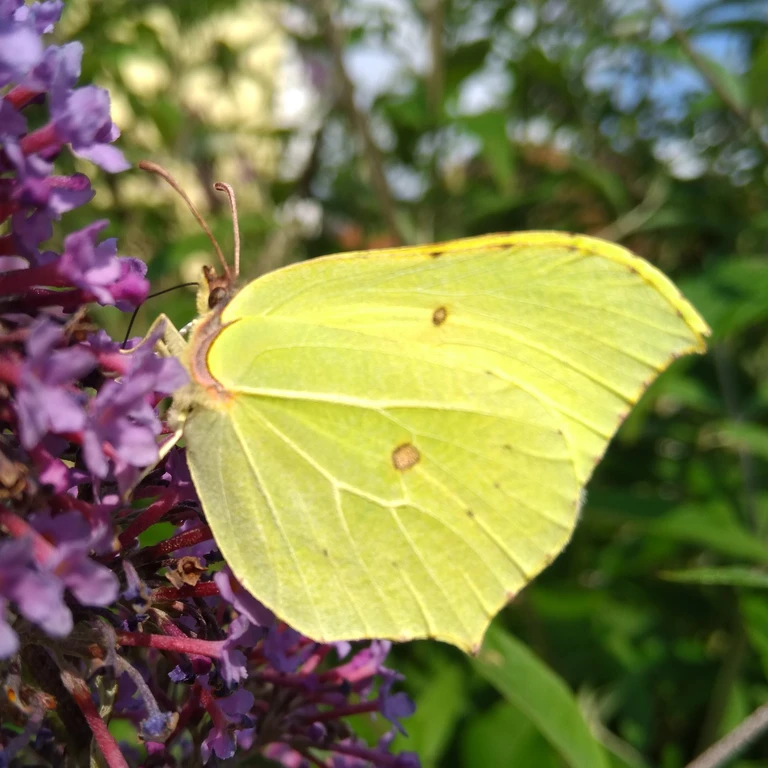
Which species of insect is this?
Gonepteryx rhamni
